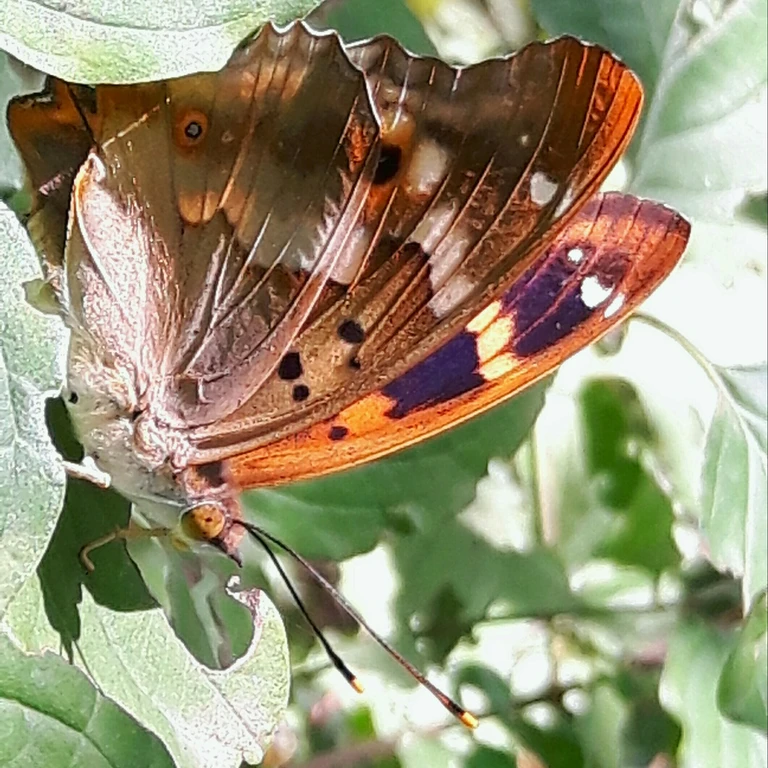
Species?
Apatura ilia
